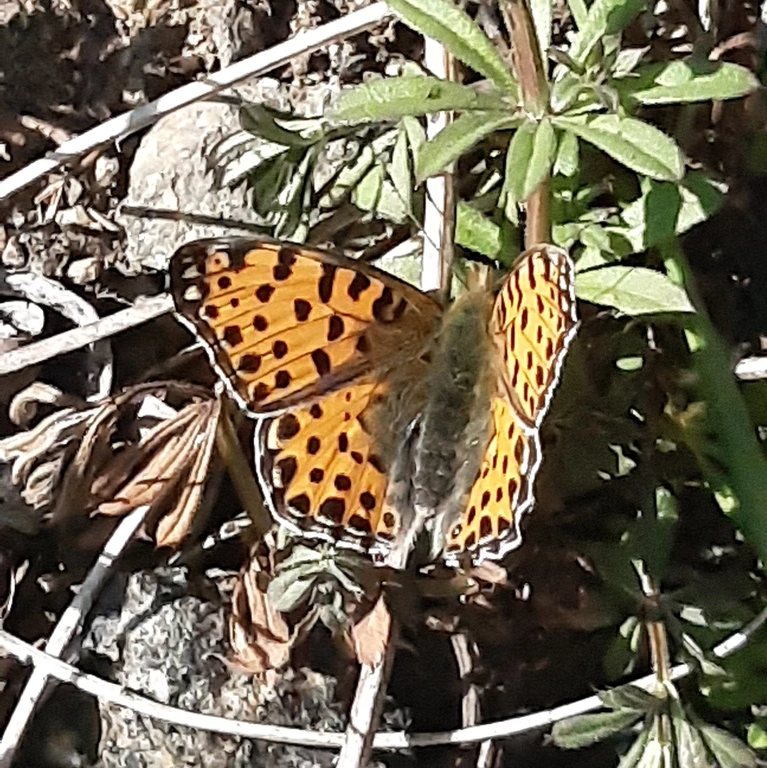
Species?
Issoria lathonia
